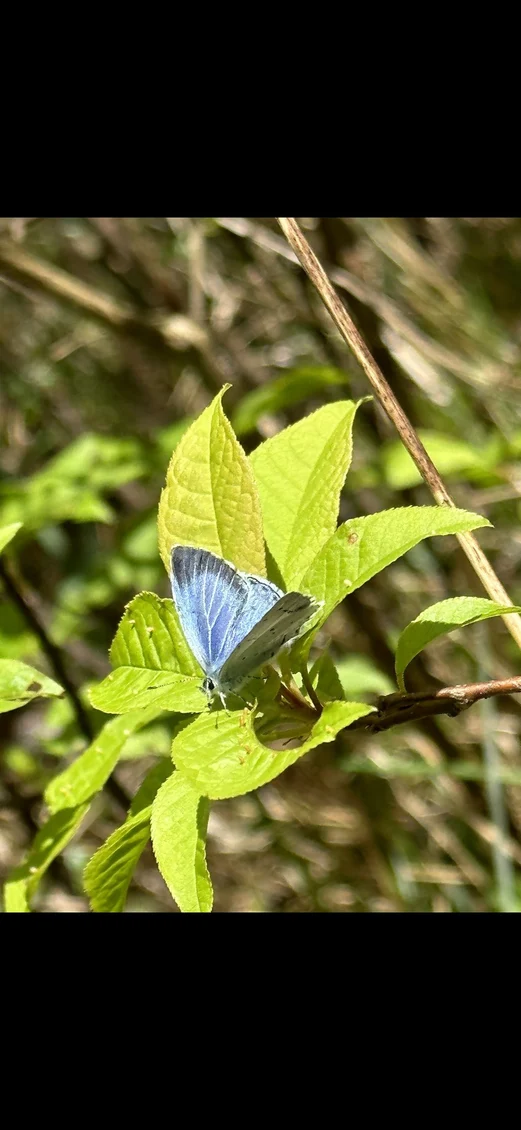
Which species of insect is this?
Celastrina argiolus
